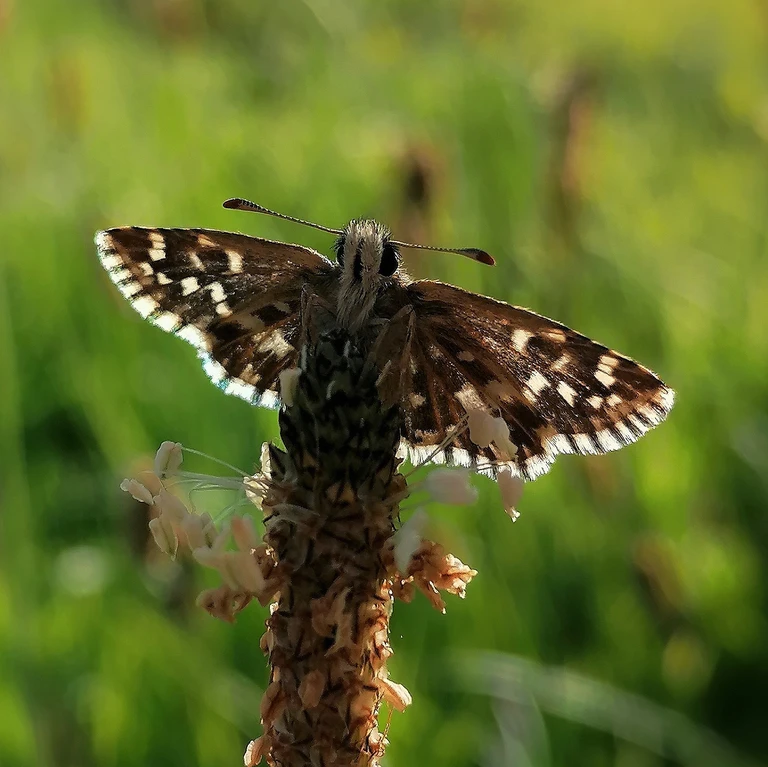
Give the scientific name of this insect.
Pyrgus malvae
